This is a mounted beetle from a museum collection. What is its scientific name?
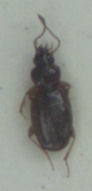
Trechus obtusus
